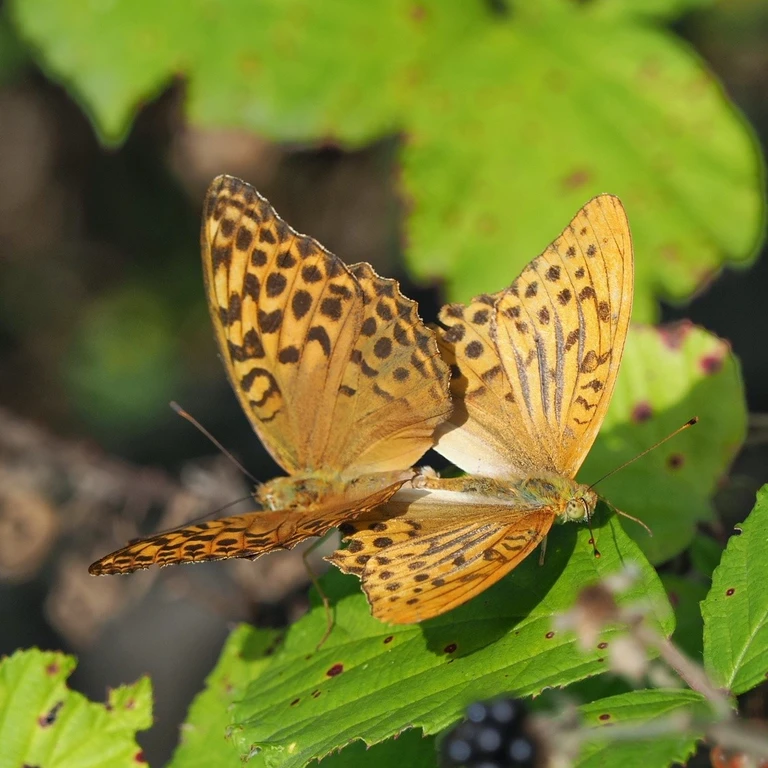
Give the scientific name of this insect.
Argynnis paphia
